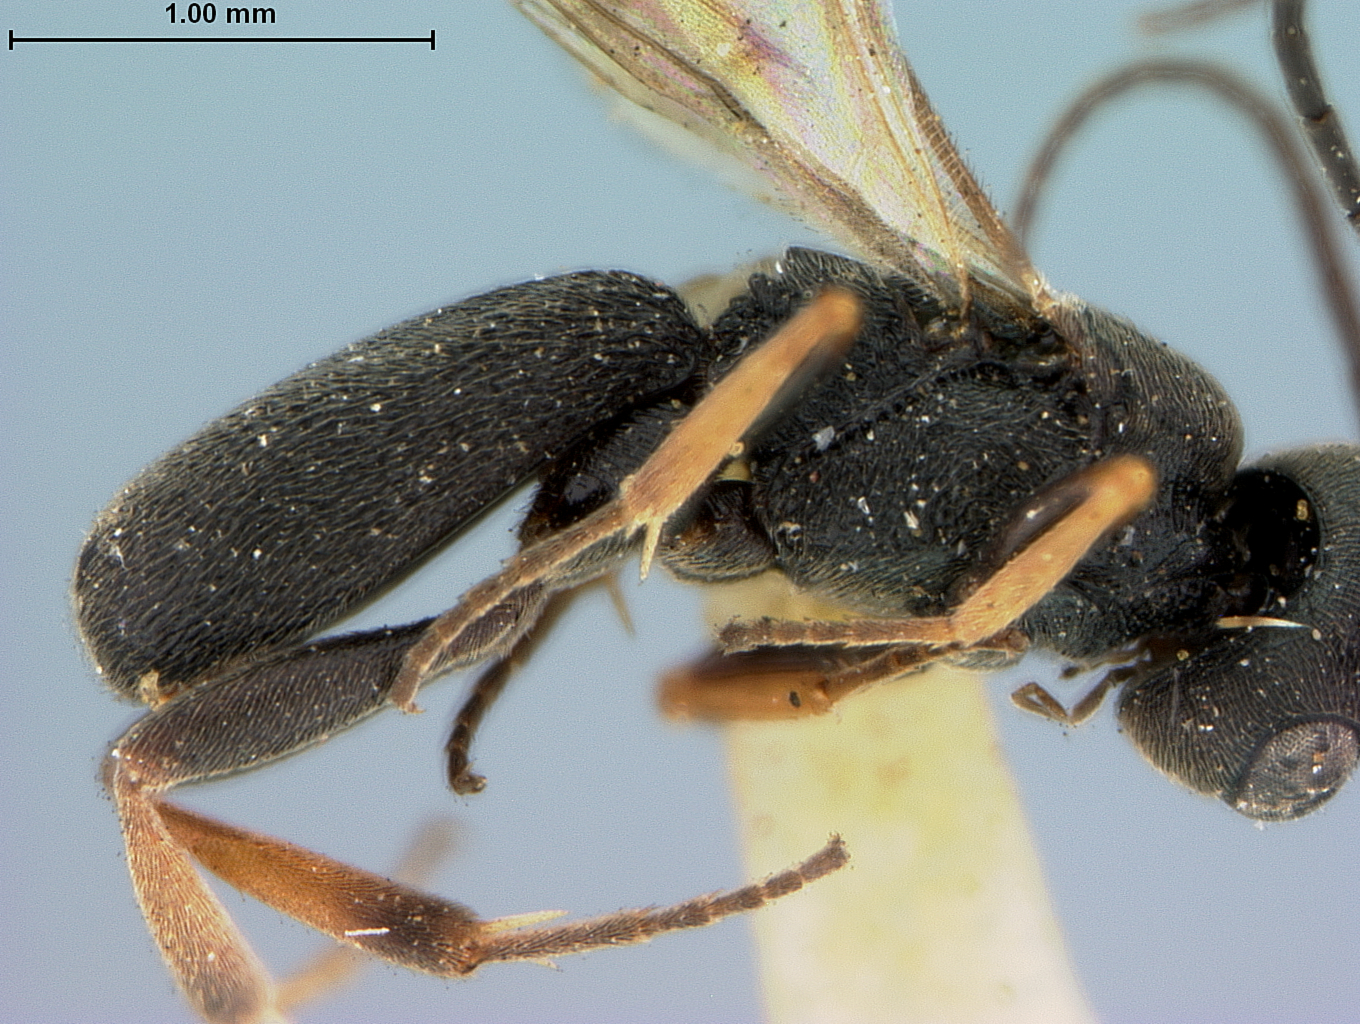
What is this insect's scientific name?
Chelonus montanus
